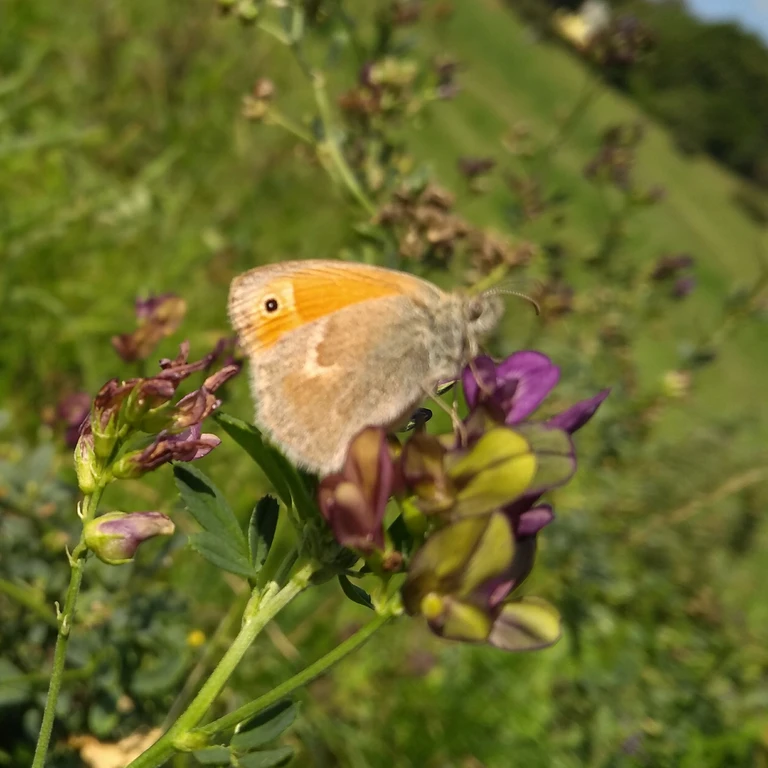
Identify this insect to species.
Coenonympha pamphilus
